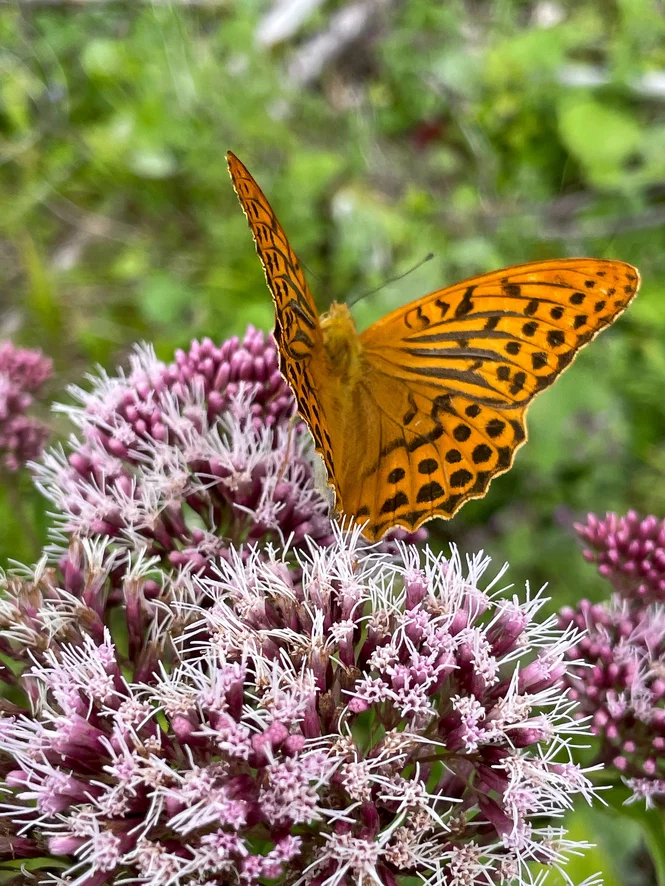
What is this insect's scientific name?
Argynnis paphia
